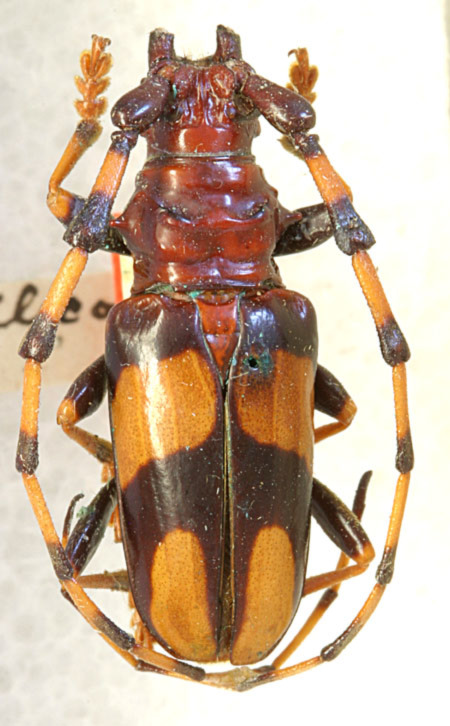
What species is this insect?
Dendrobias debilicollis
